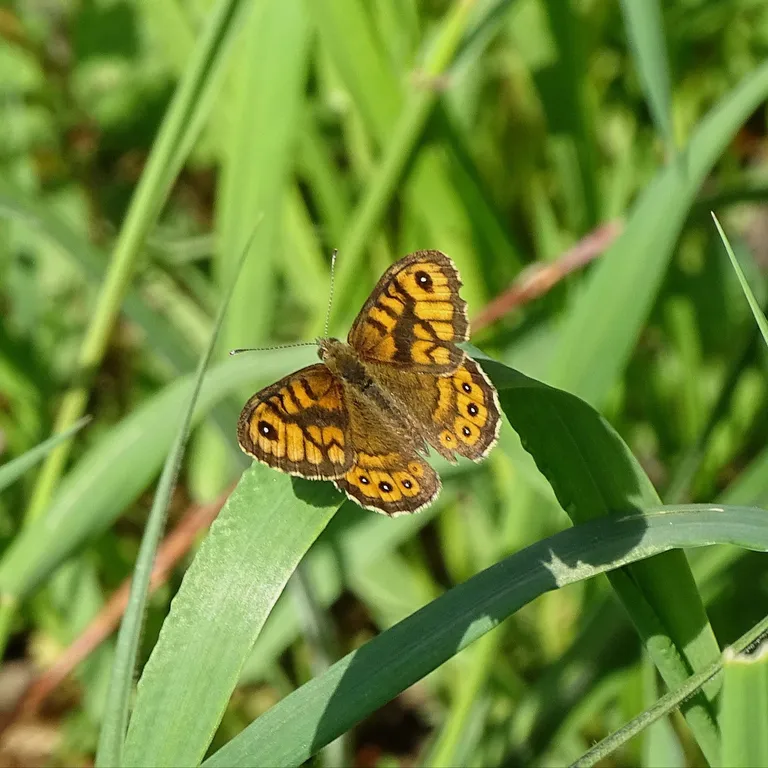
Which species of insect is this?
Lasiommata megera (also Pararge megera)
